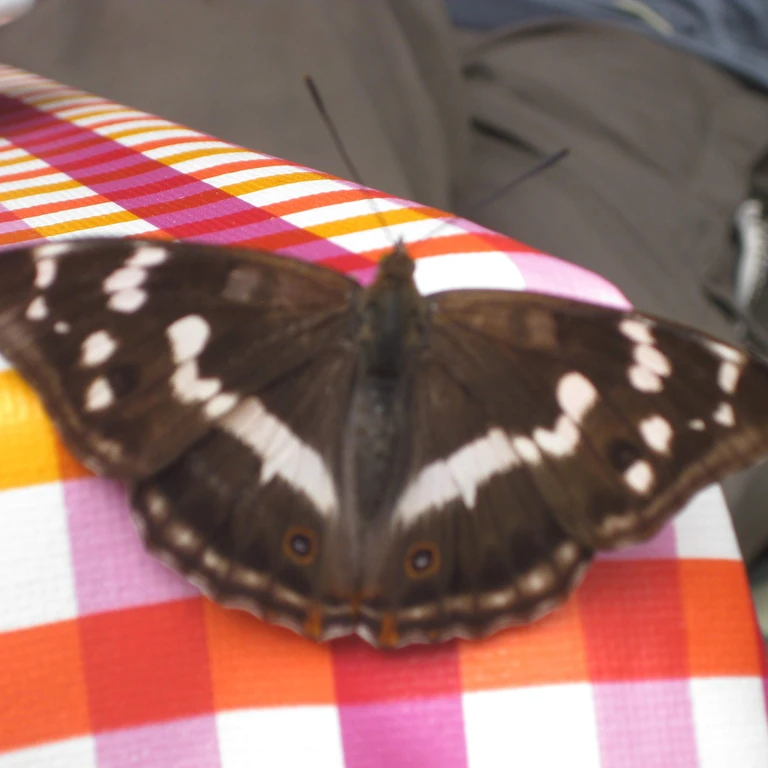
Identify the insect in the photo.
Apatura iris
